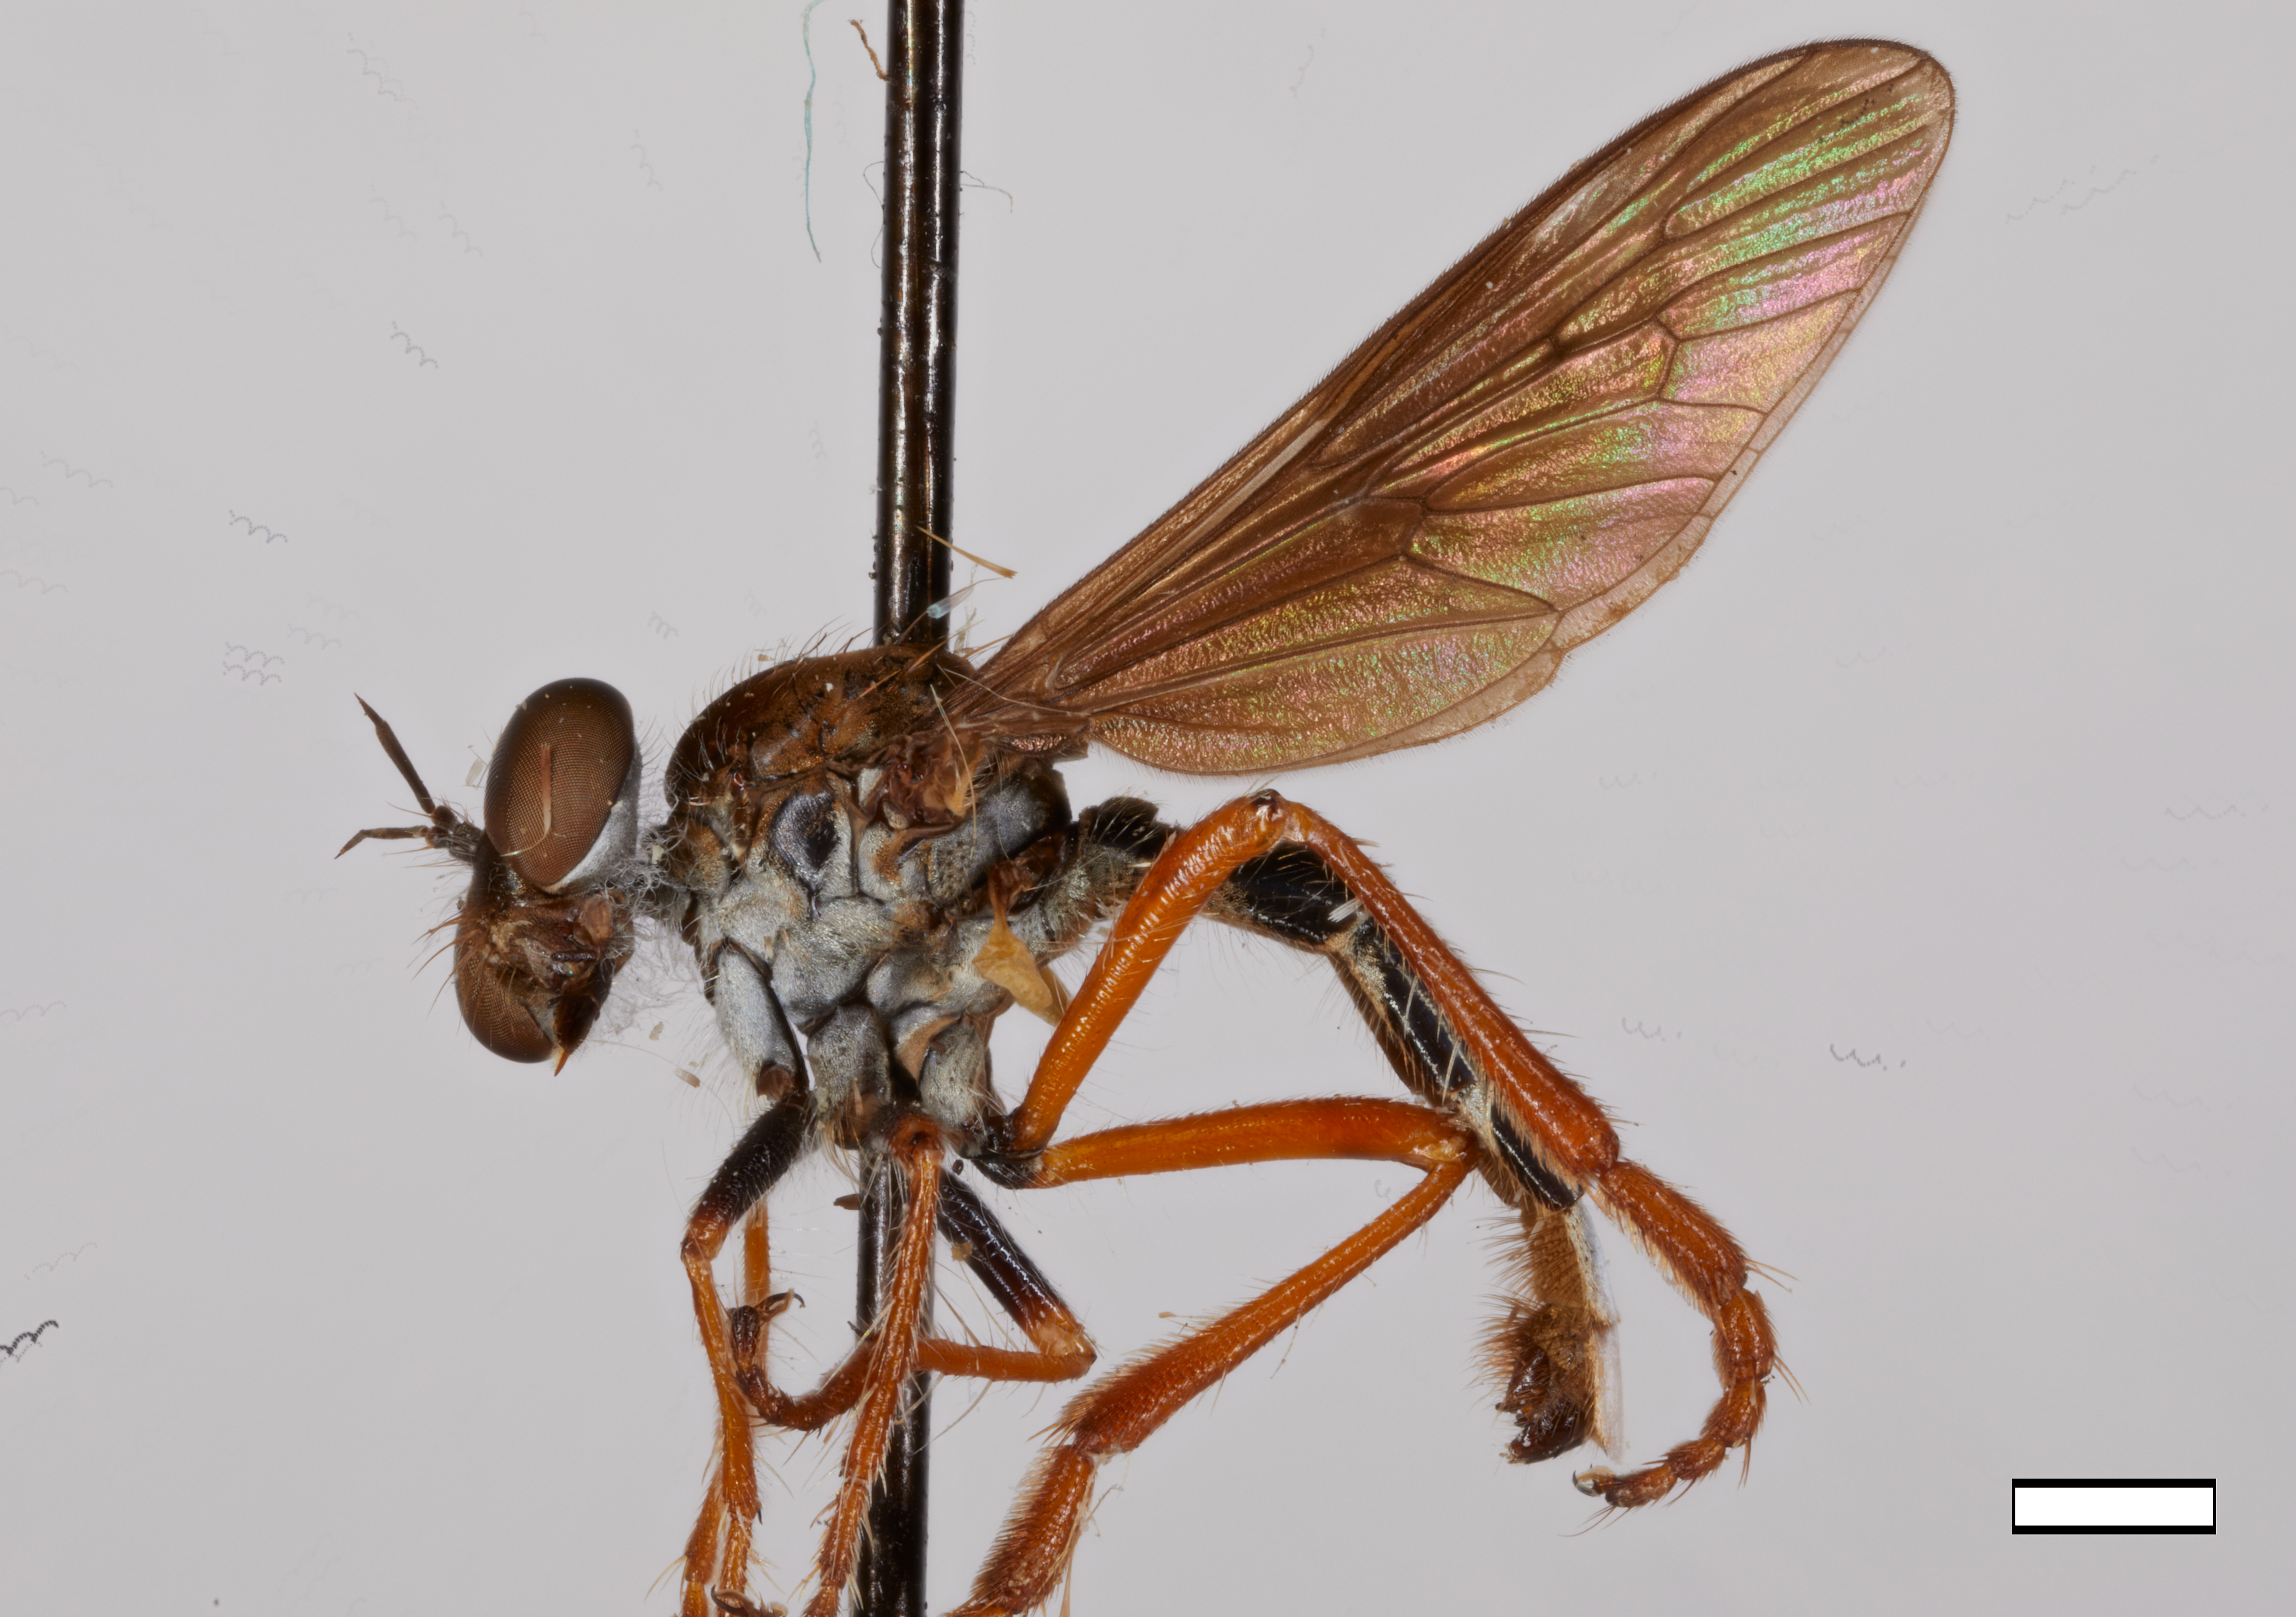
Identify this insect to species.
Nicocles engelhardti
